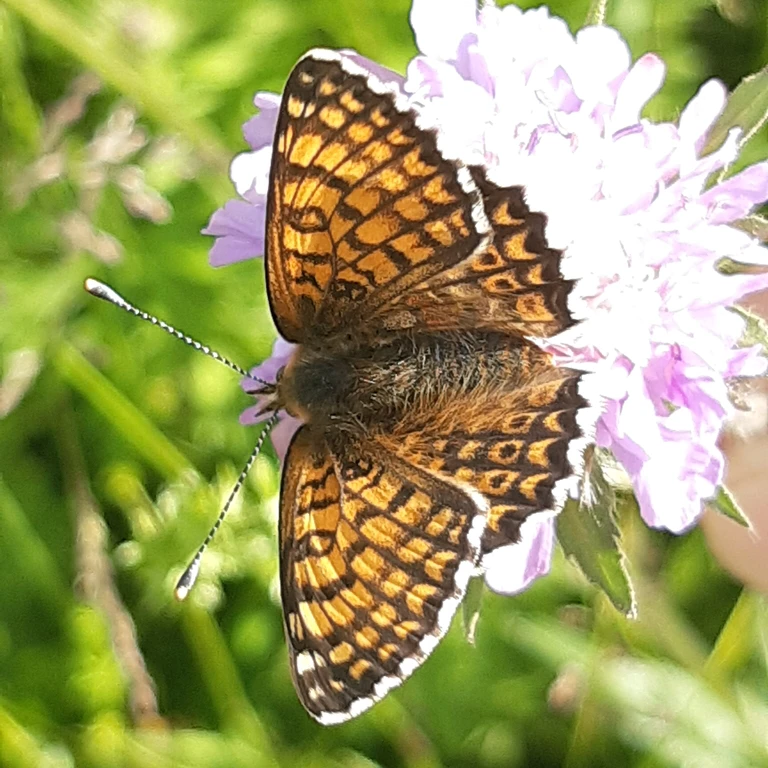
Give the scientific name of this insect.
Melitaea cinxia
